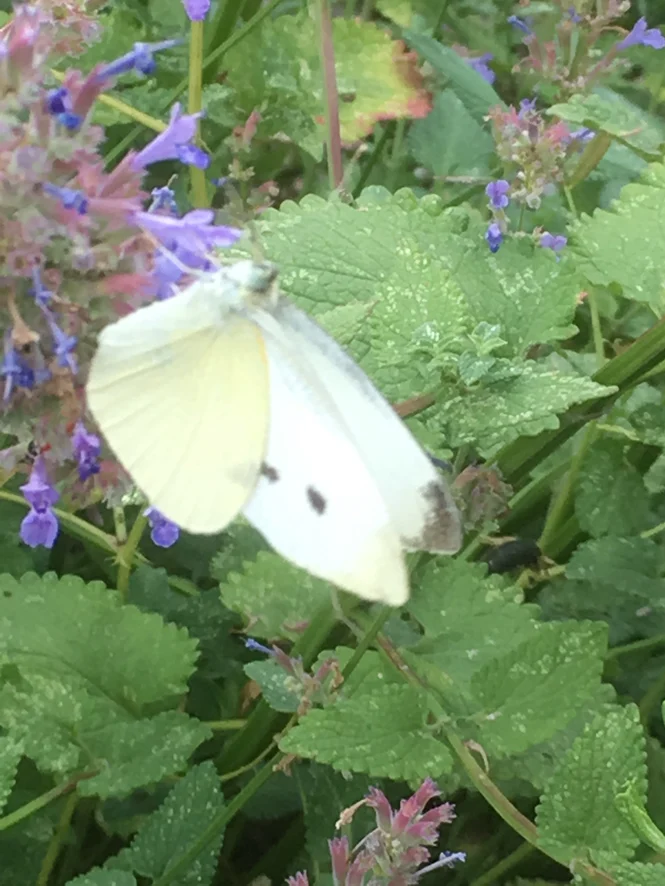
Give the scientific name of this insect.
Pieris rapae
